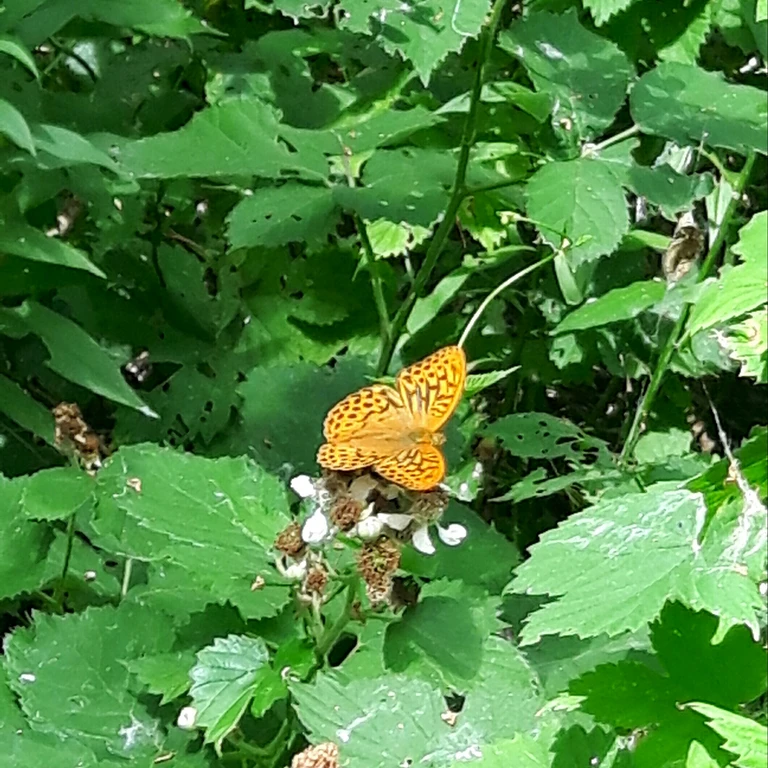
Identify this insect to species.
Argynnis paphia
